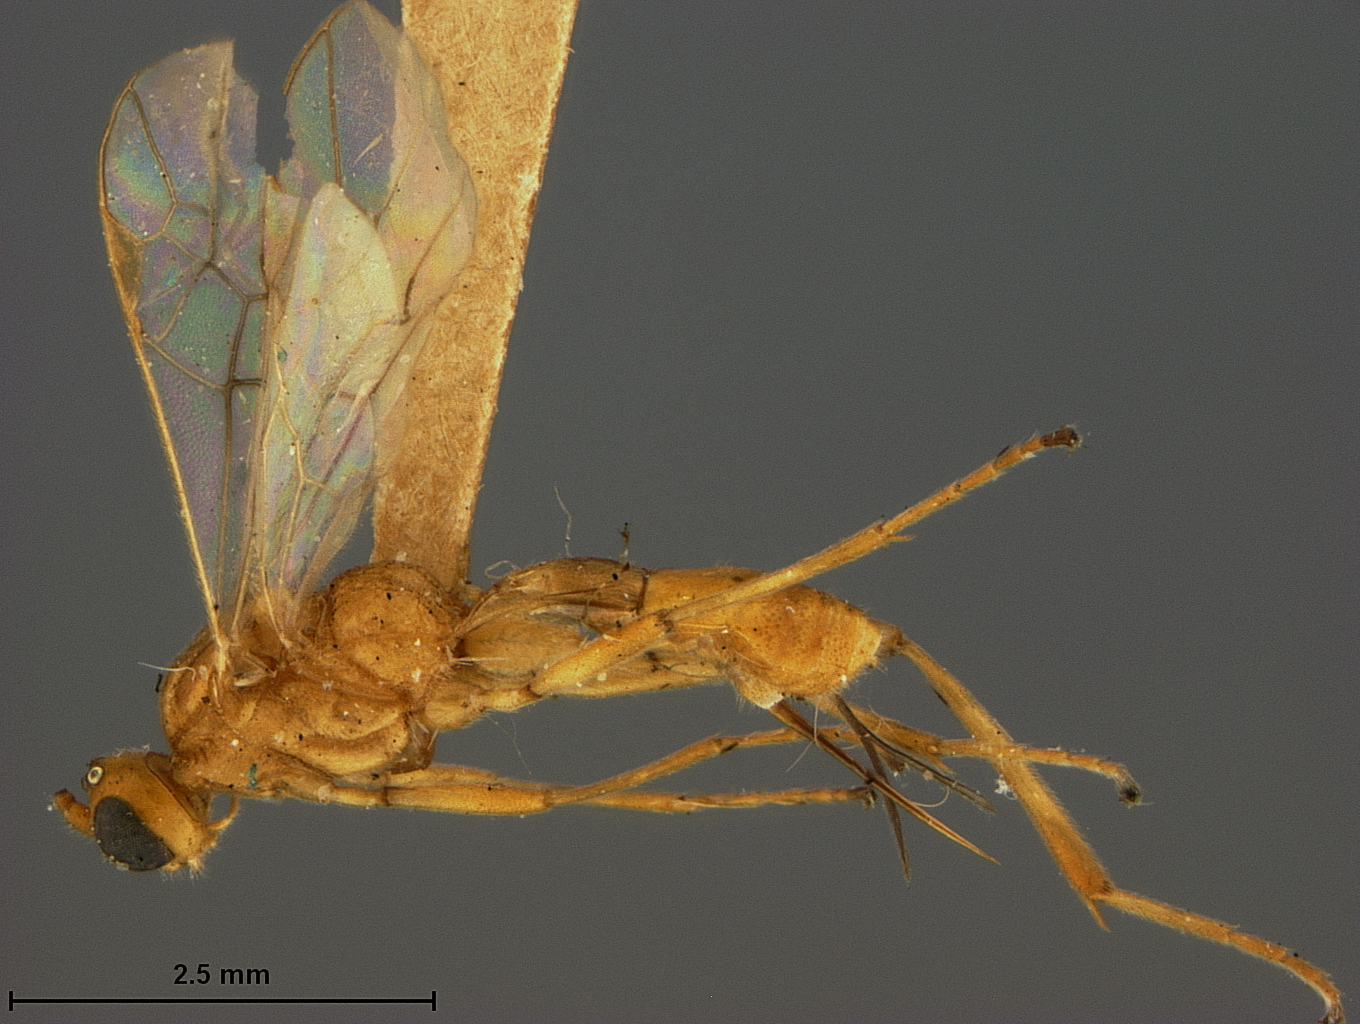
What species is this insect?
Meteorus bacoorensis
